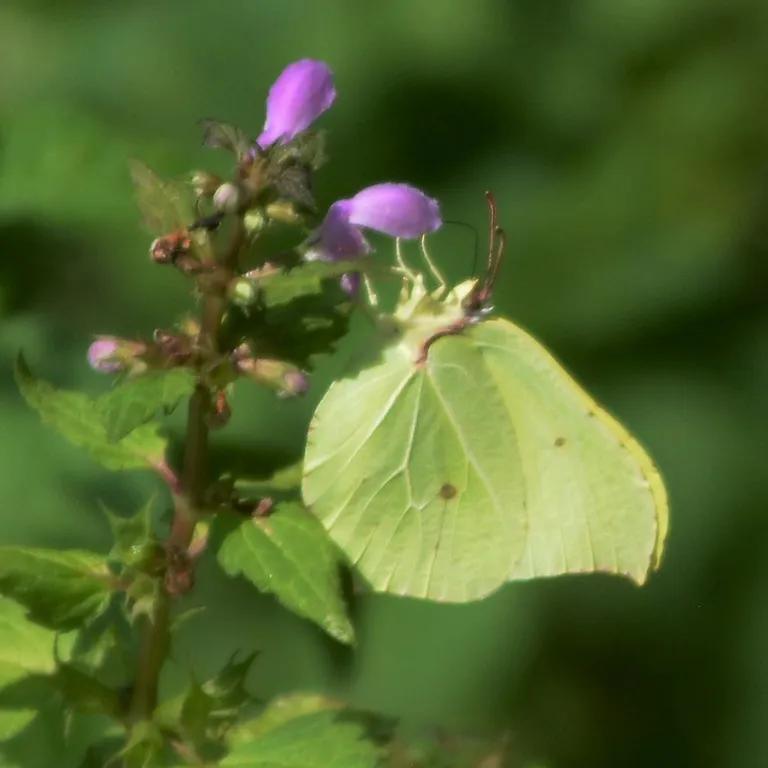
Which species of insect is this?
Gonepteryx rhamni
